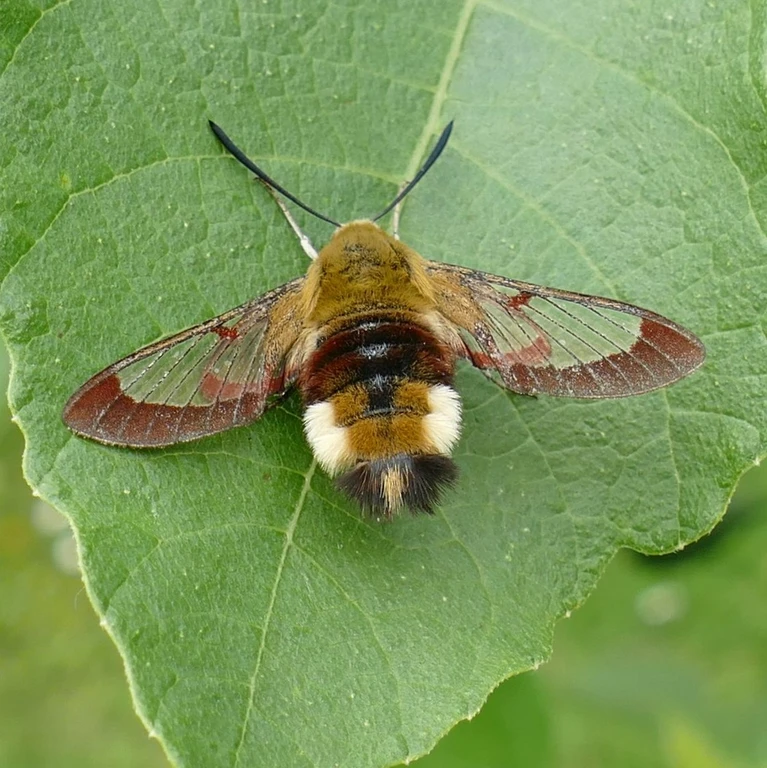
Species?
Hemaris fuciformis
